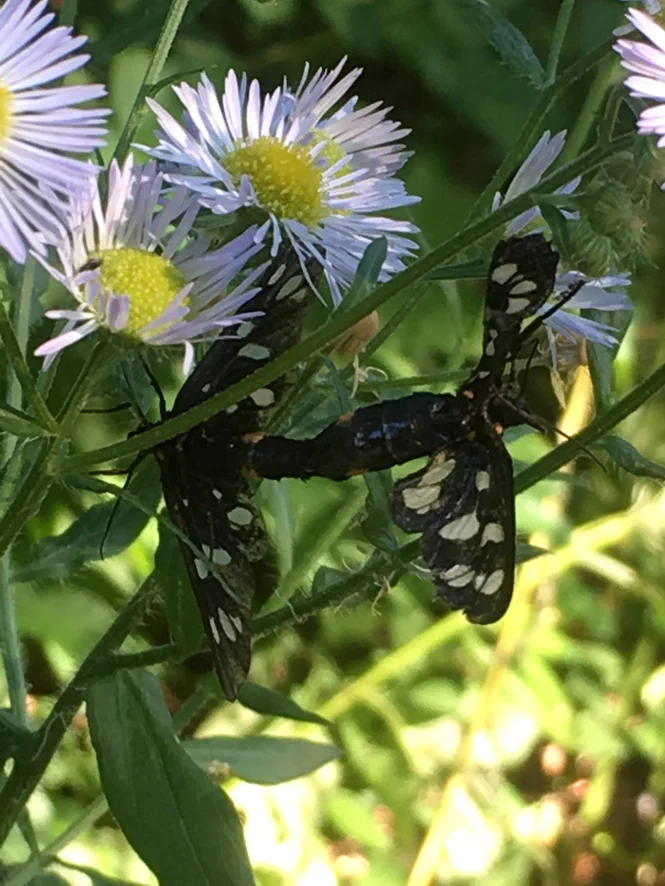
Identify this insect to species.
Amata phegea
